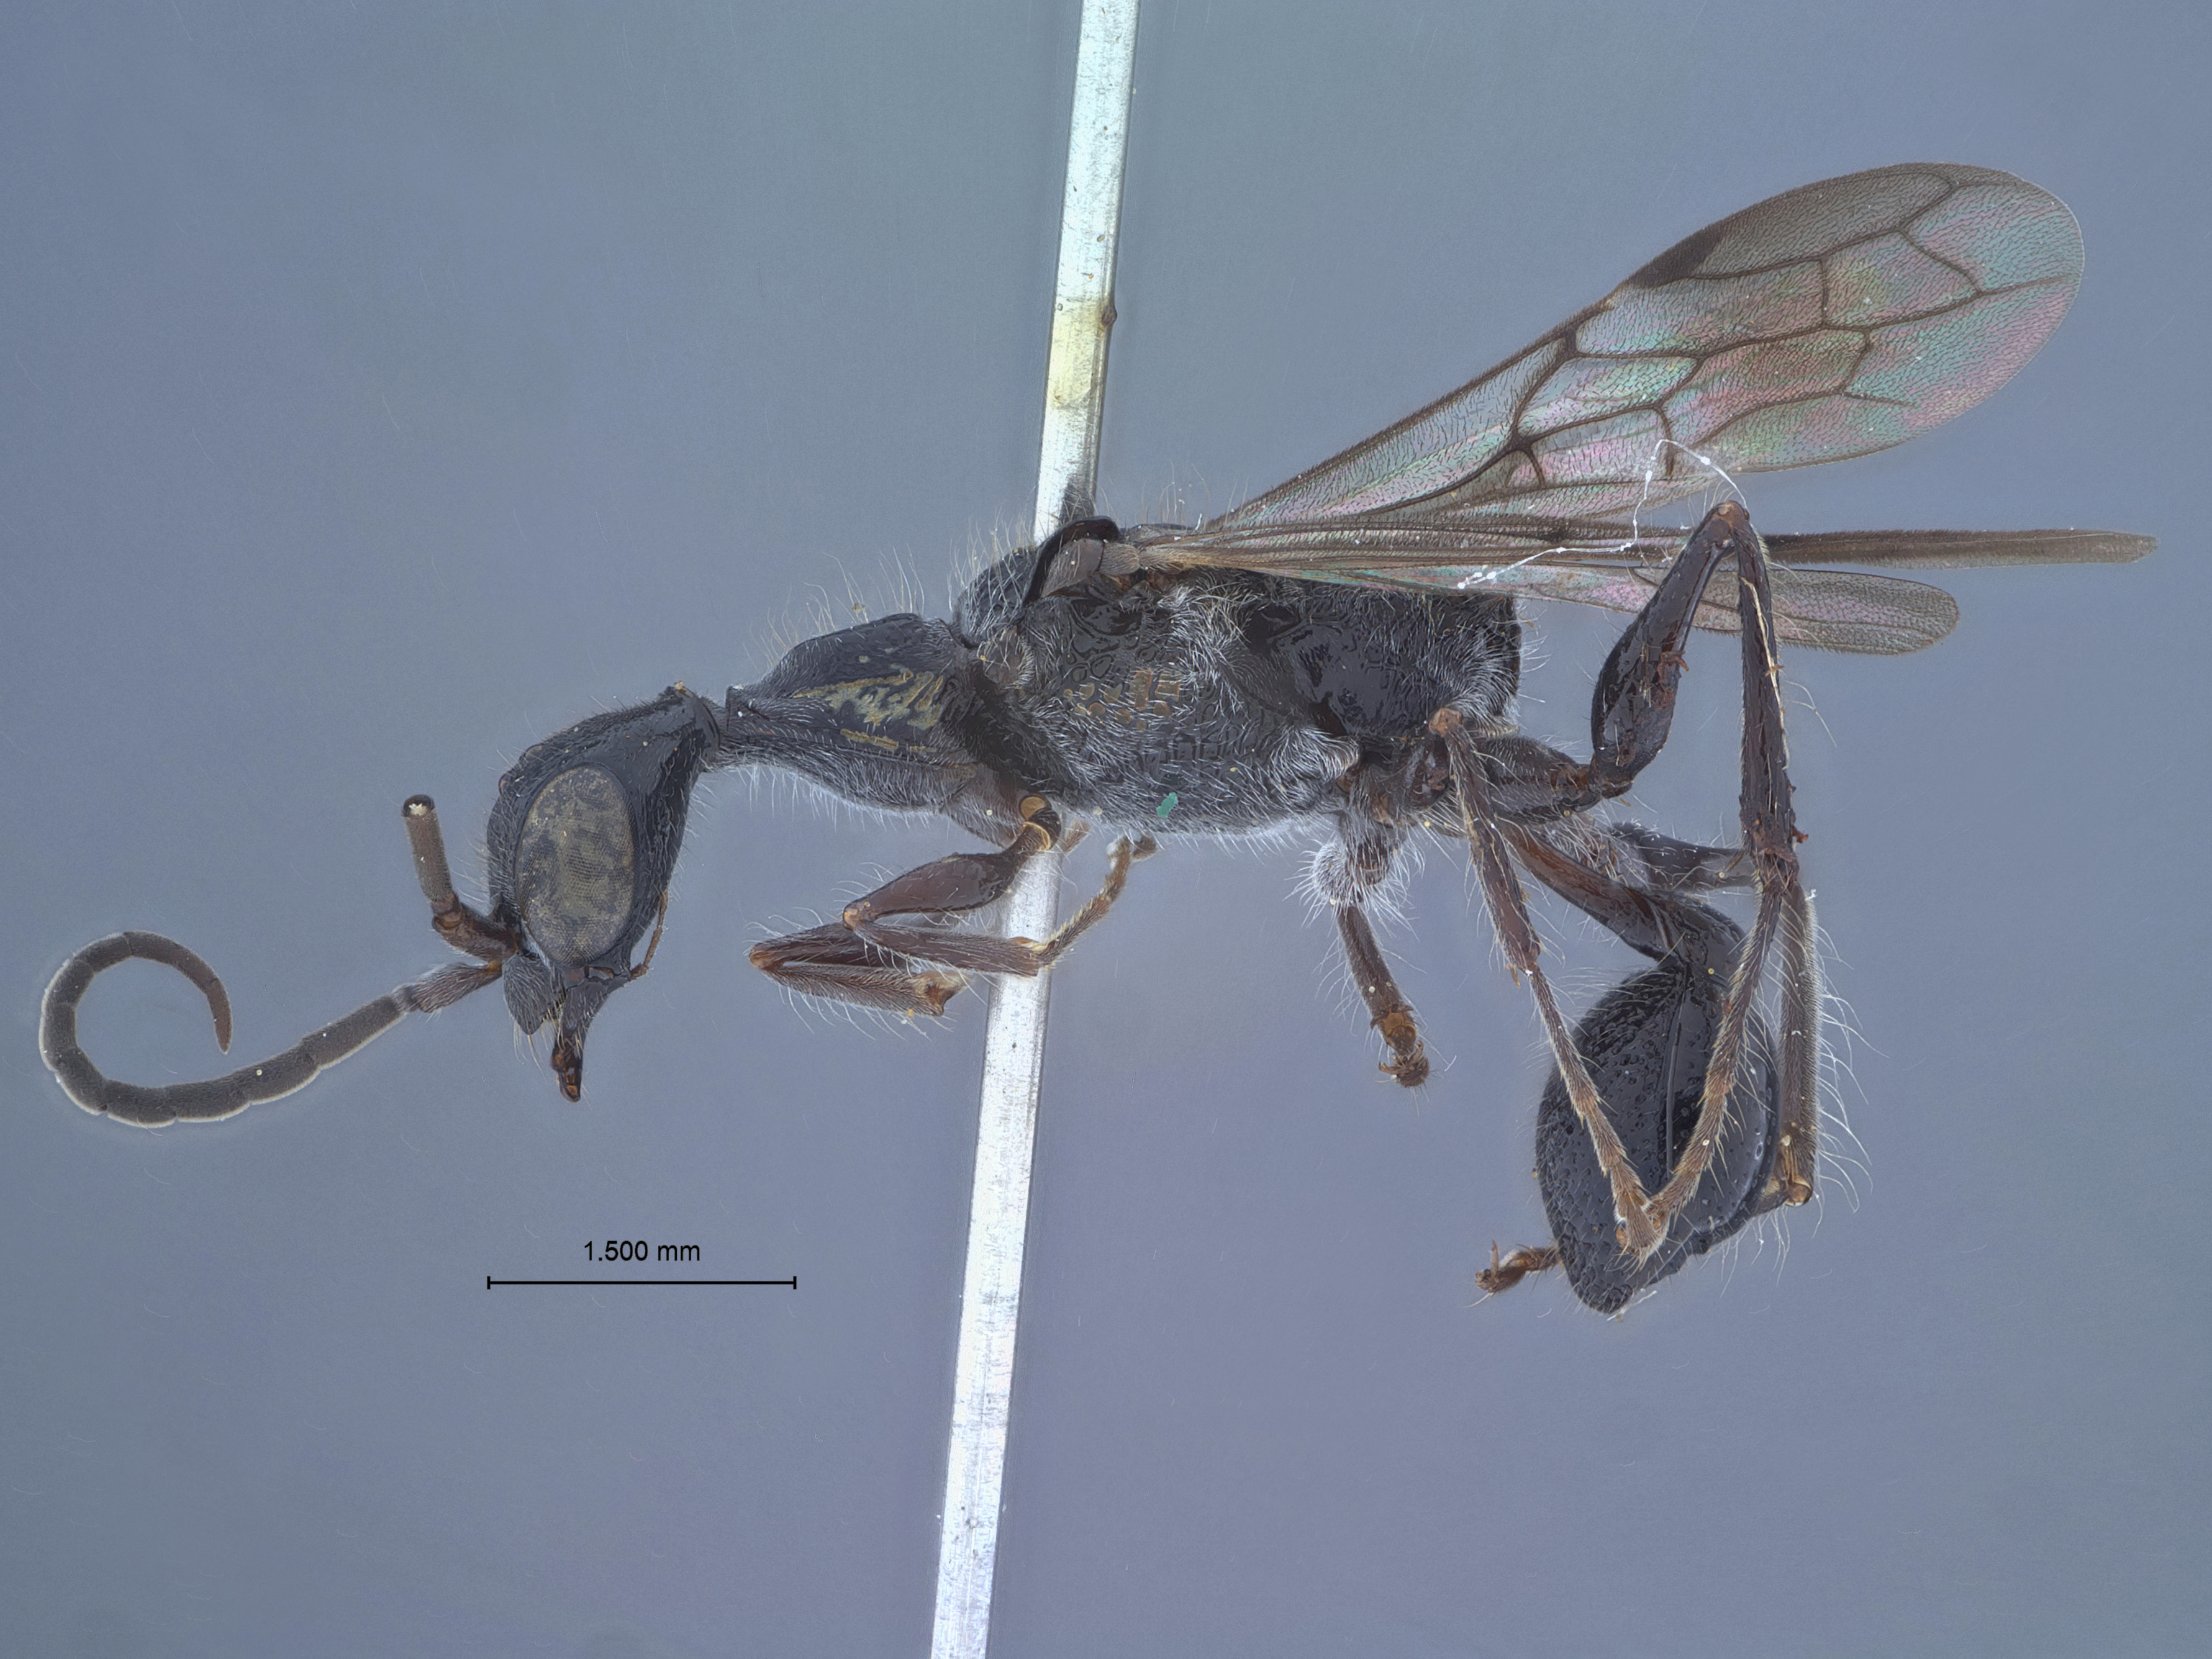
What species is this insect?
Ampulex alisanus
